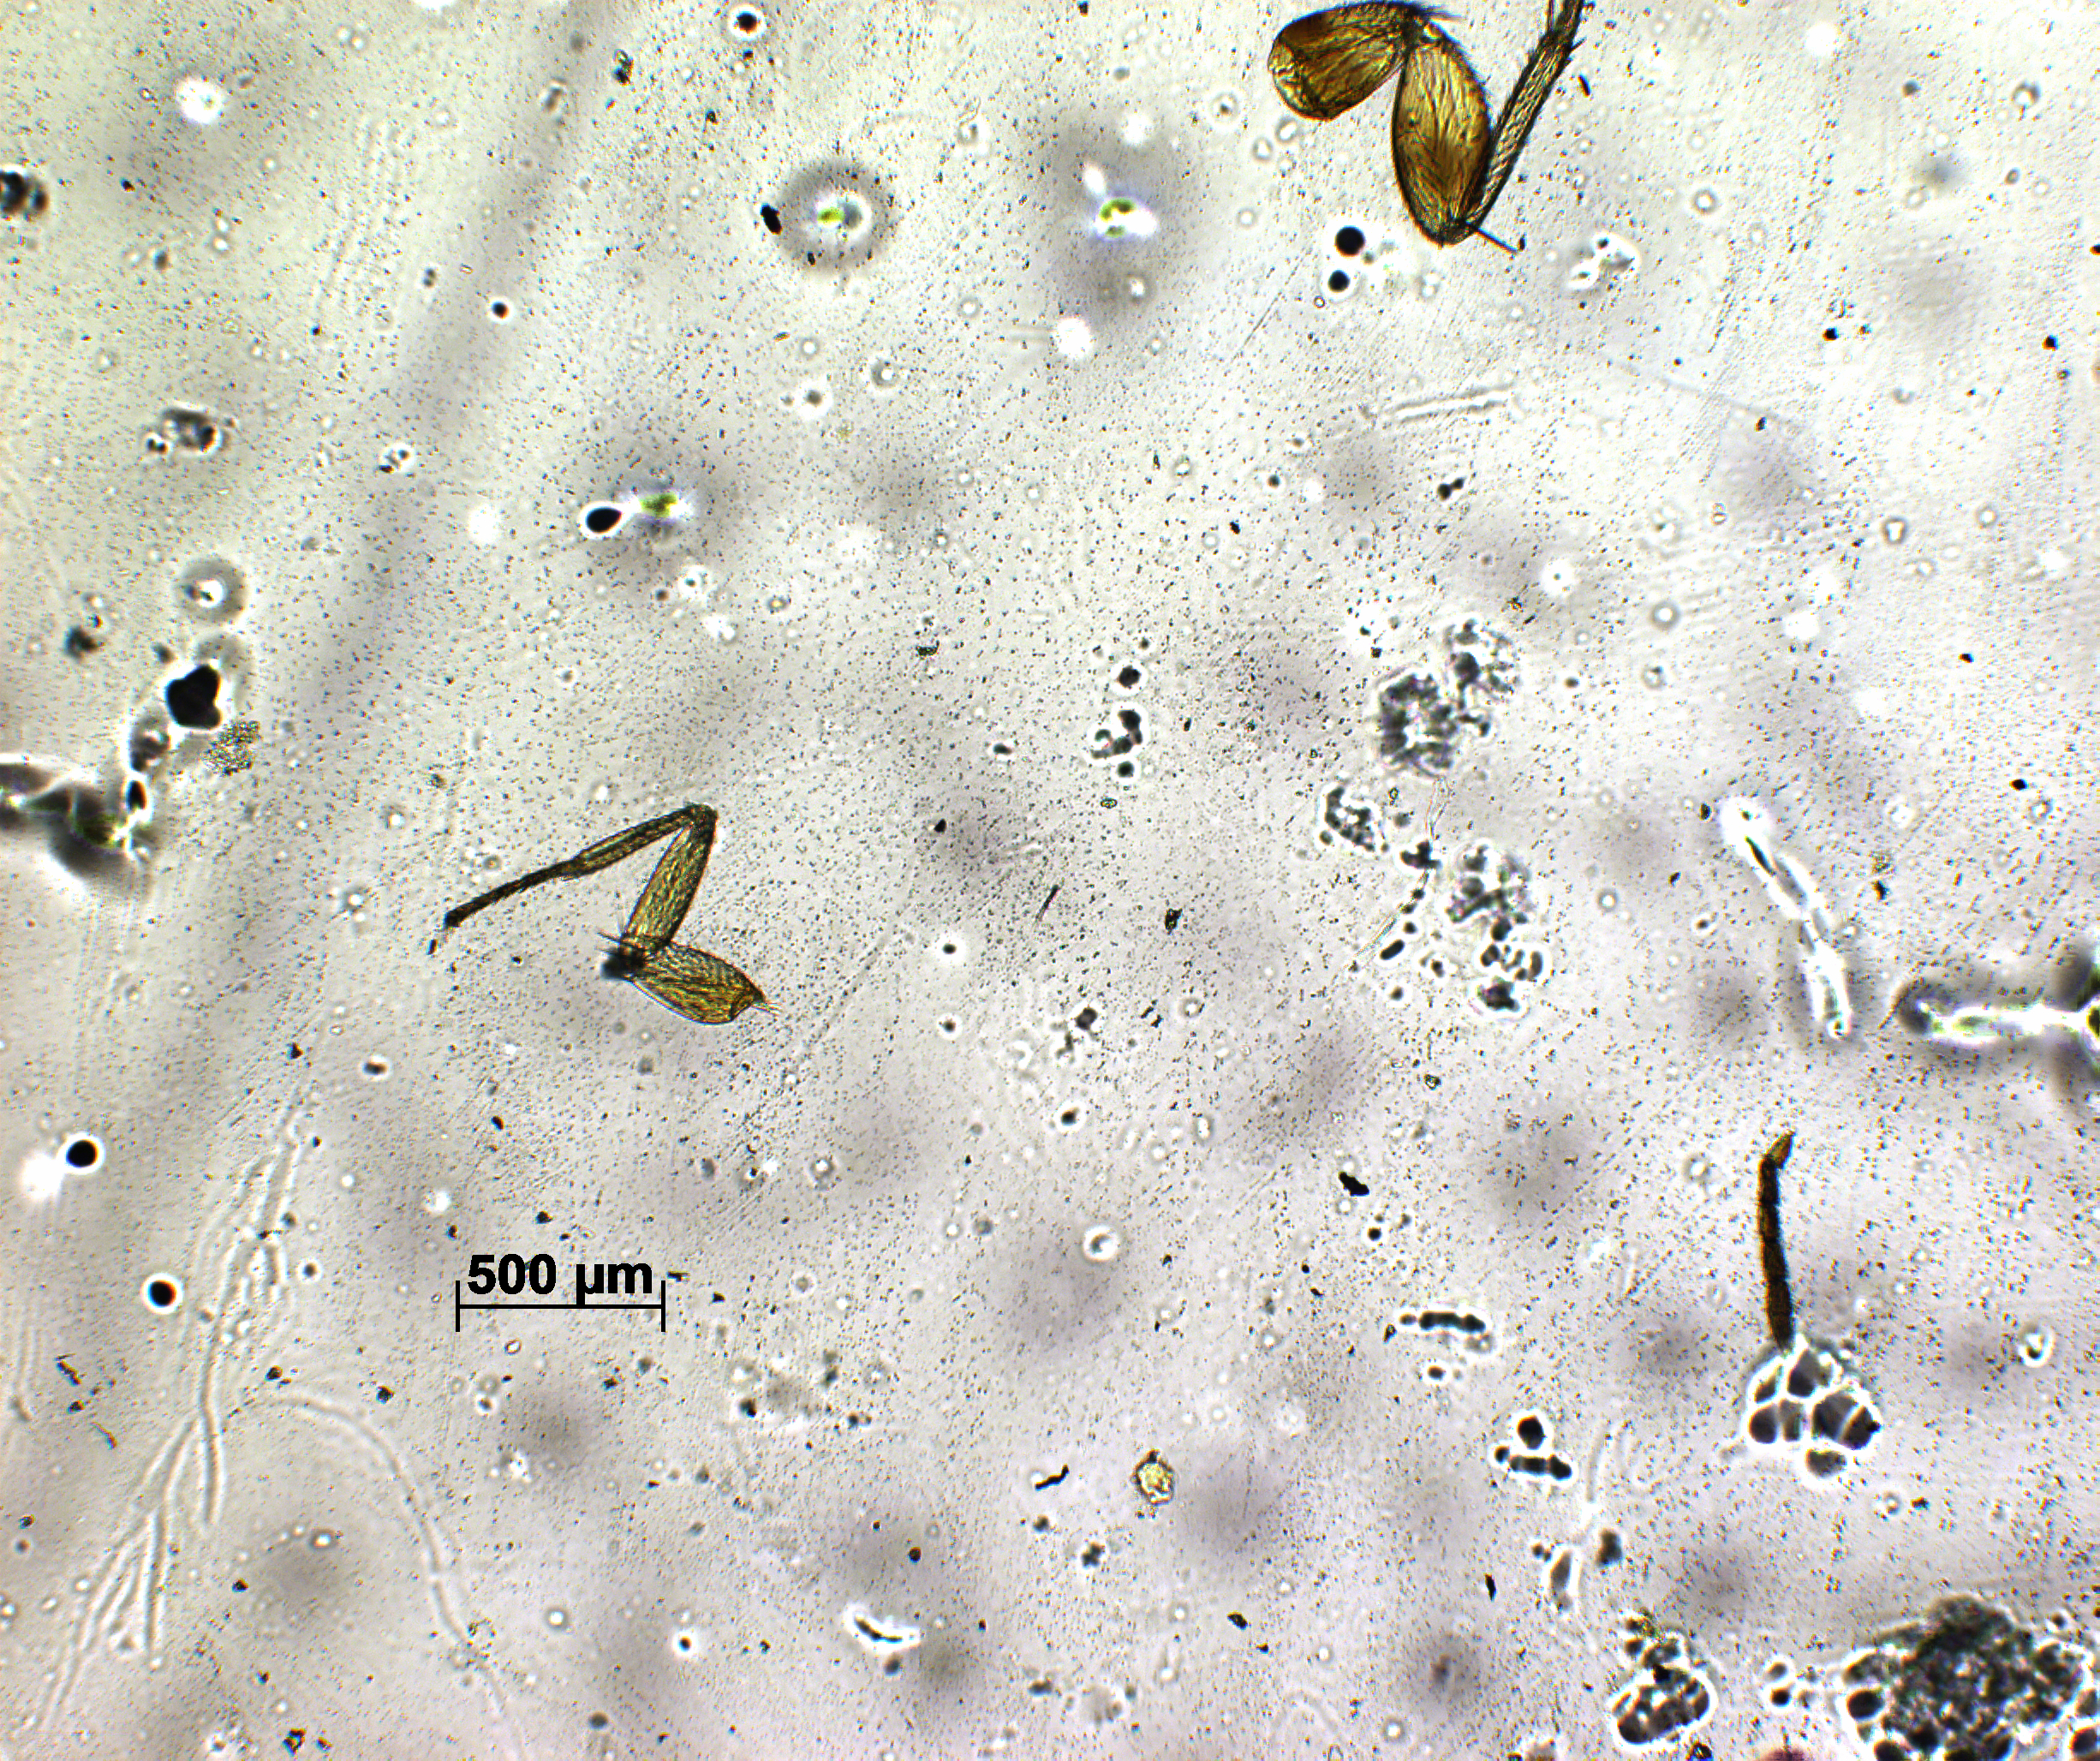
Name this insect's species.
Elasmus kollimalaianus
